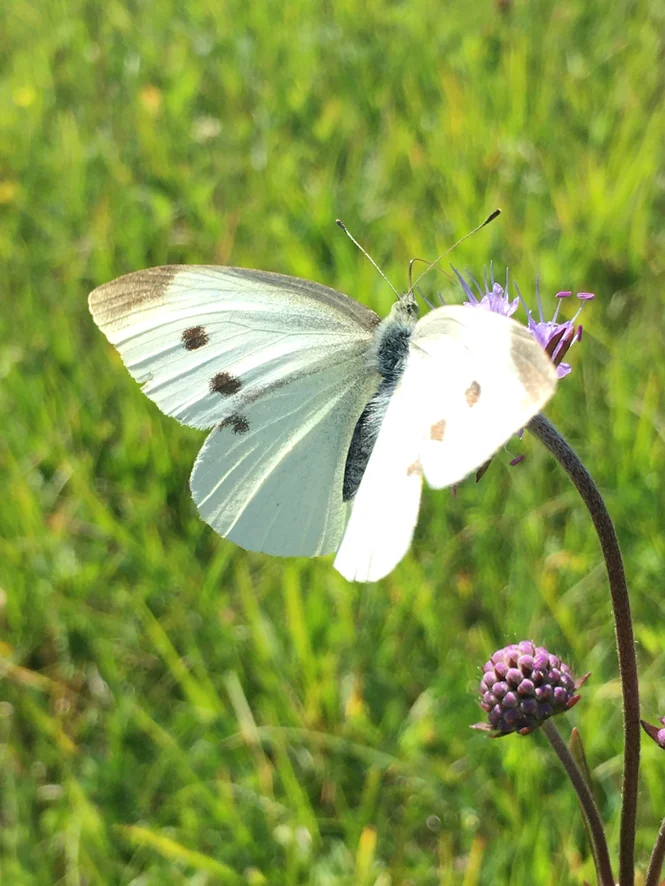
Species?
Pieris rapae
